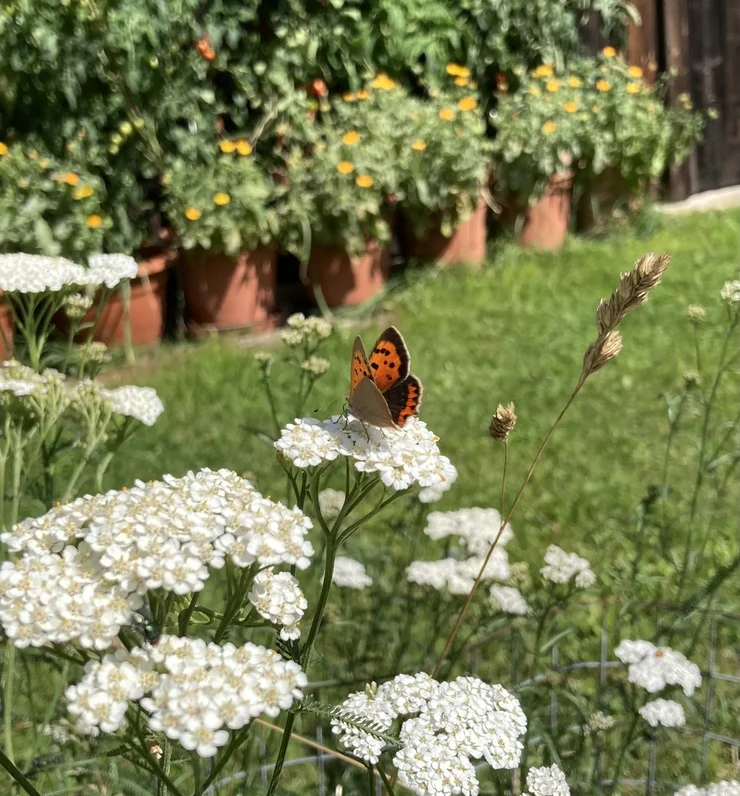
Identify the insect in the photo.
Lycaena phlaeas
